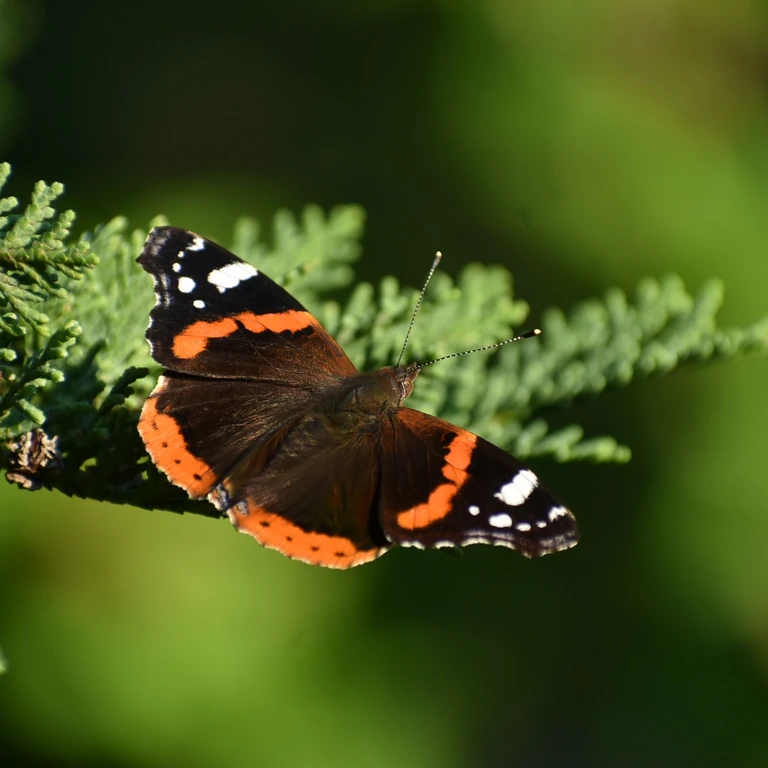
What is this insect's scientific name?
Vanessa atalanta
